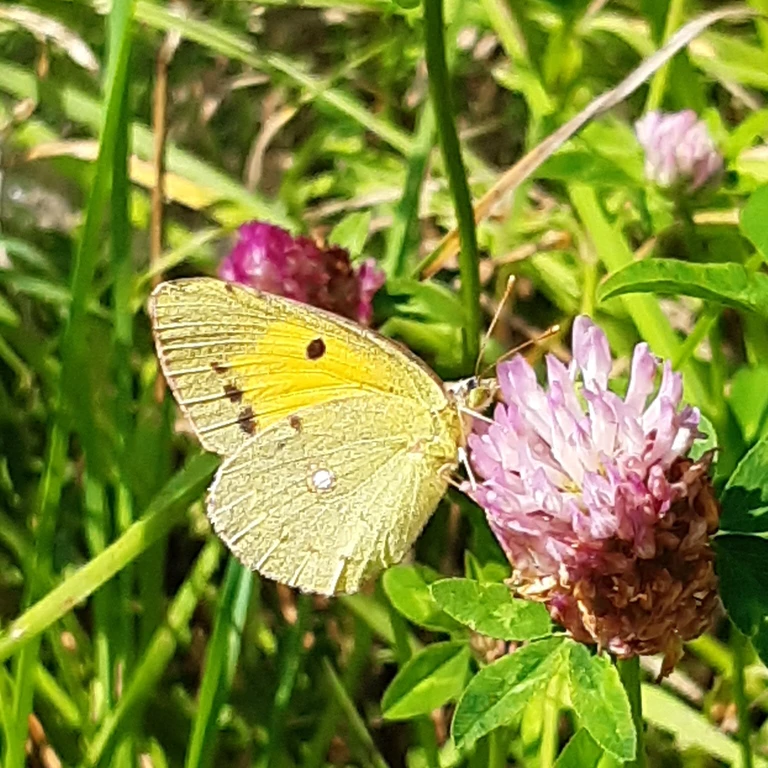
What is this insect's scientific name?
Colias croceus
